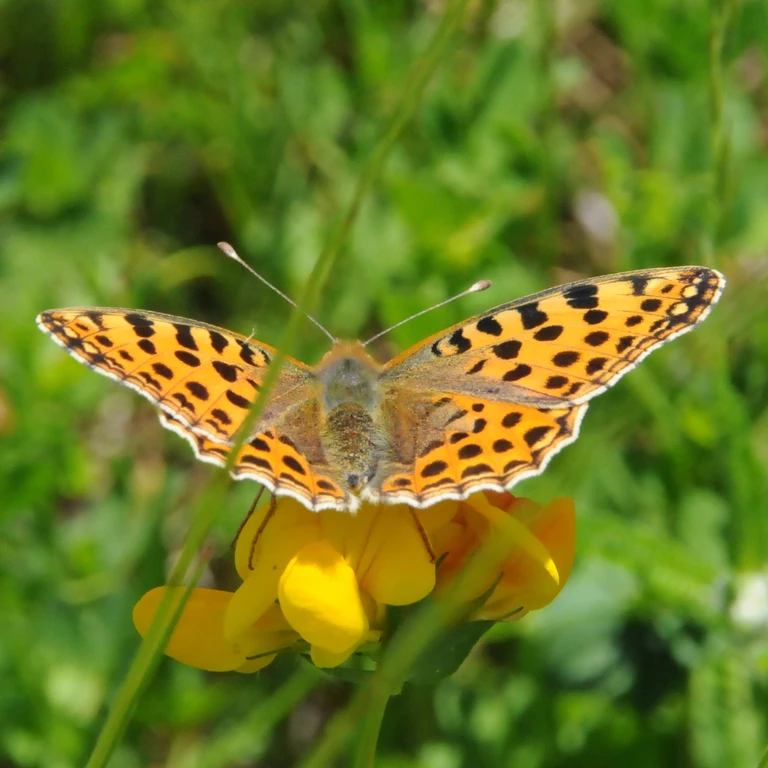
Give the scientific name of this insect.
Issoria lathonia
